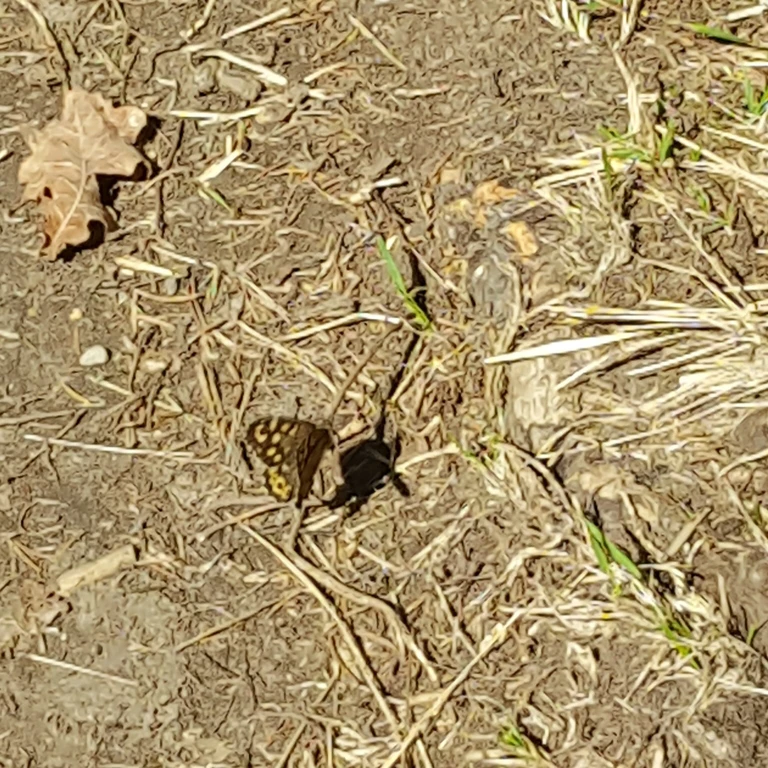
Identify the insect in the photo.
Pararge aegeria
